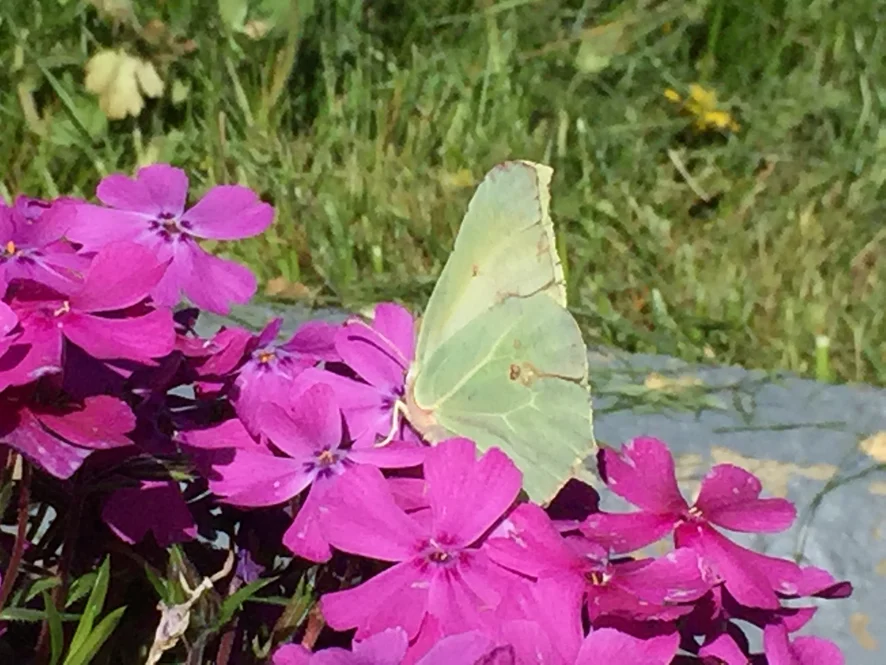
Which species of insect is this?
Gonepteryx rhamni
